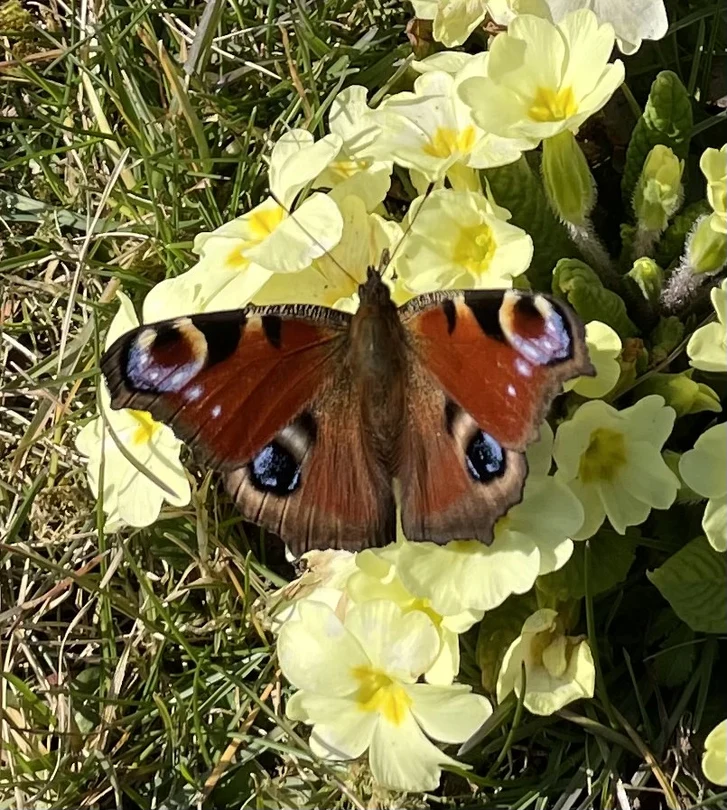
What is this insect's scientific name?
Aglais io
